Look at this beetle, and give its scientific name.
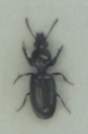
Dyschirius salinus
